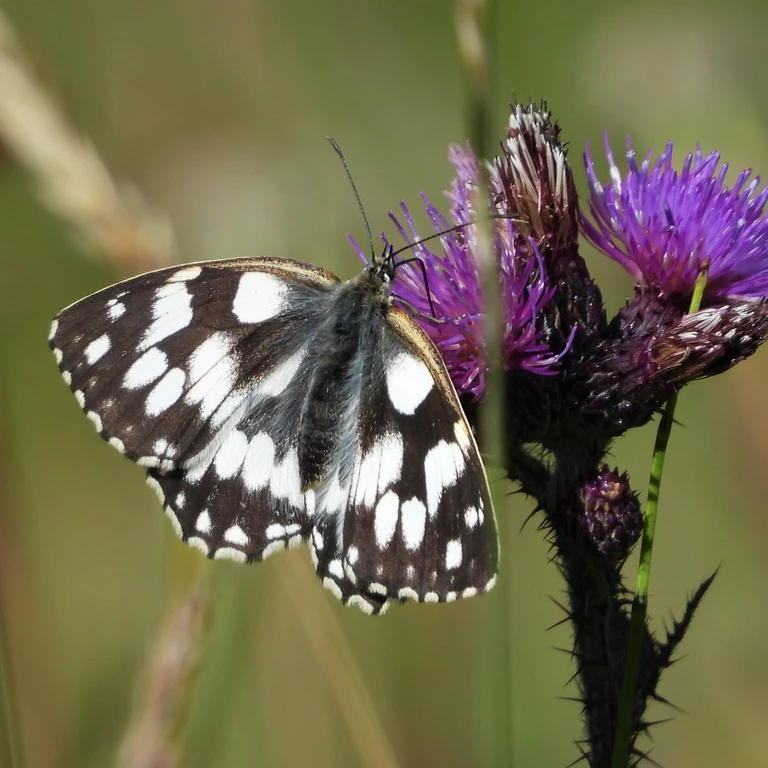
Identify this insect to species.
Melanargia galathea
